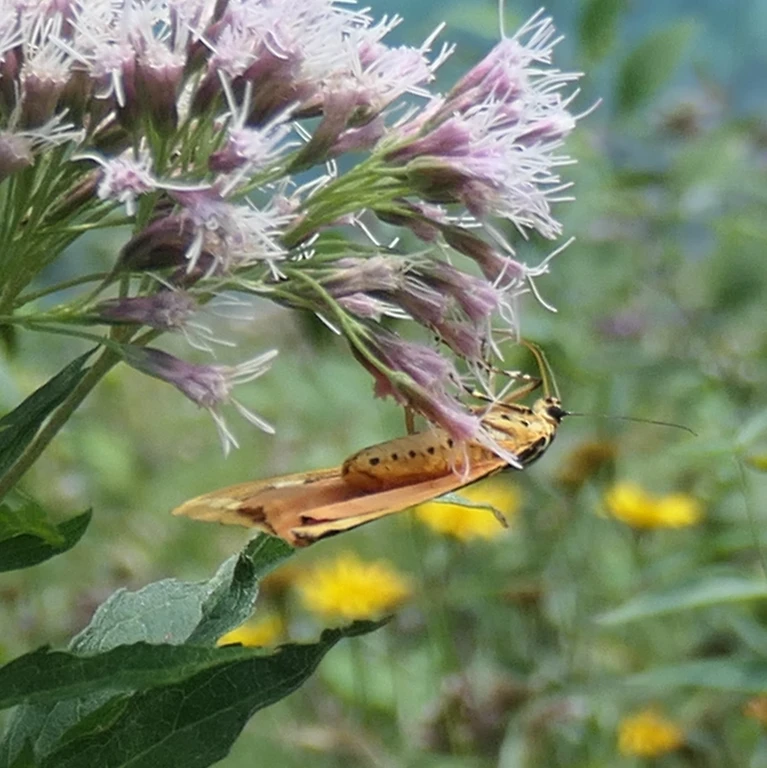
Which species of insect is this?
Euplagia quadripunctaria
